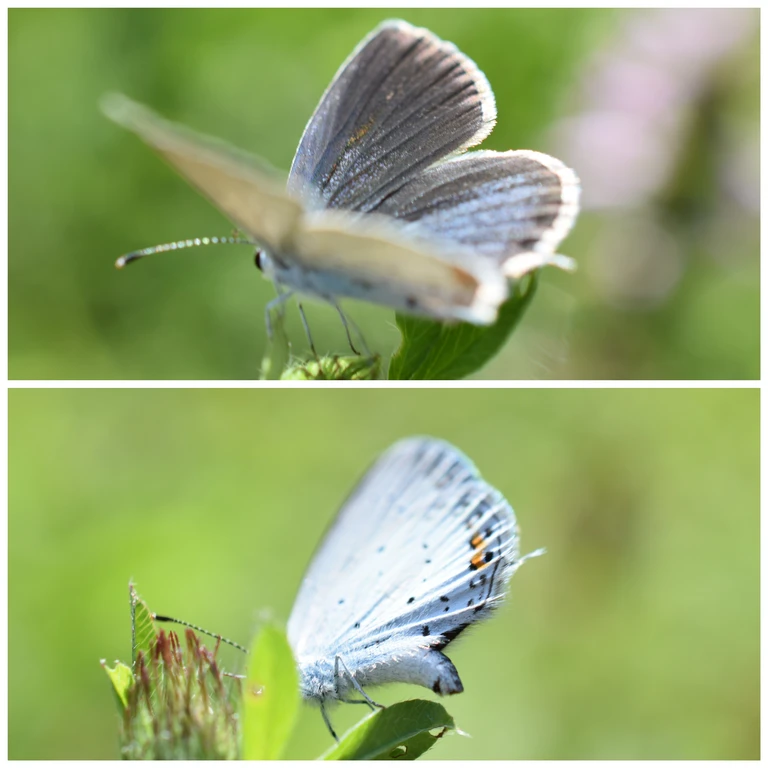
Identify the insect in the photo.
Cupido argiades (also Elkalyce argiades)
